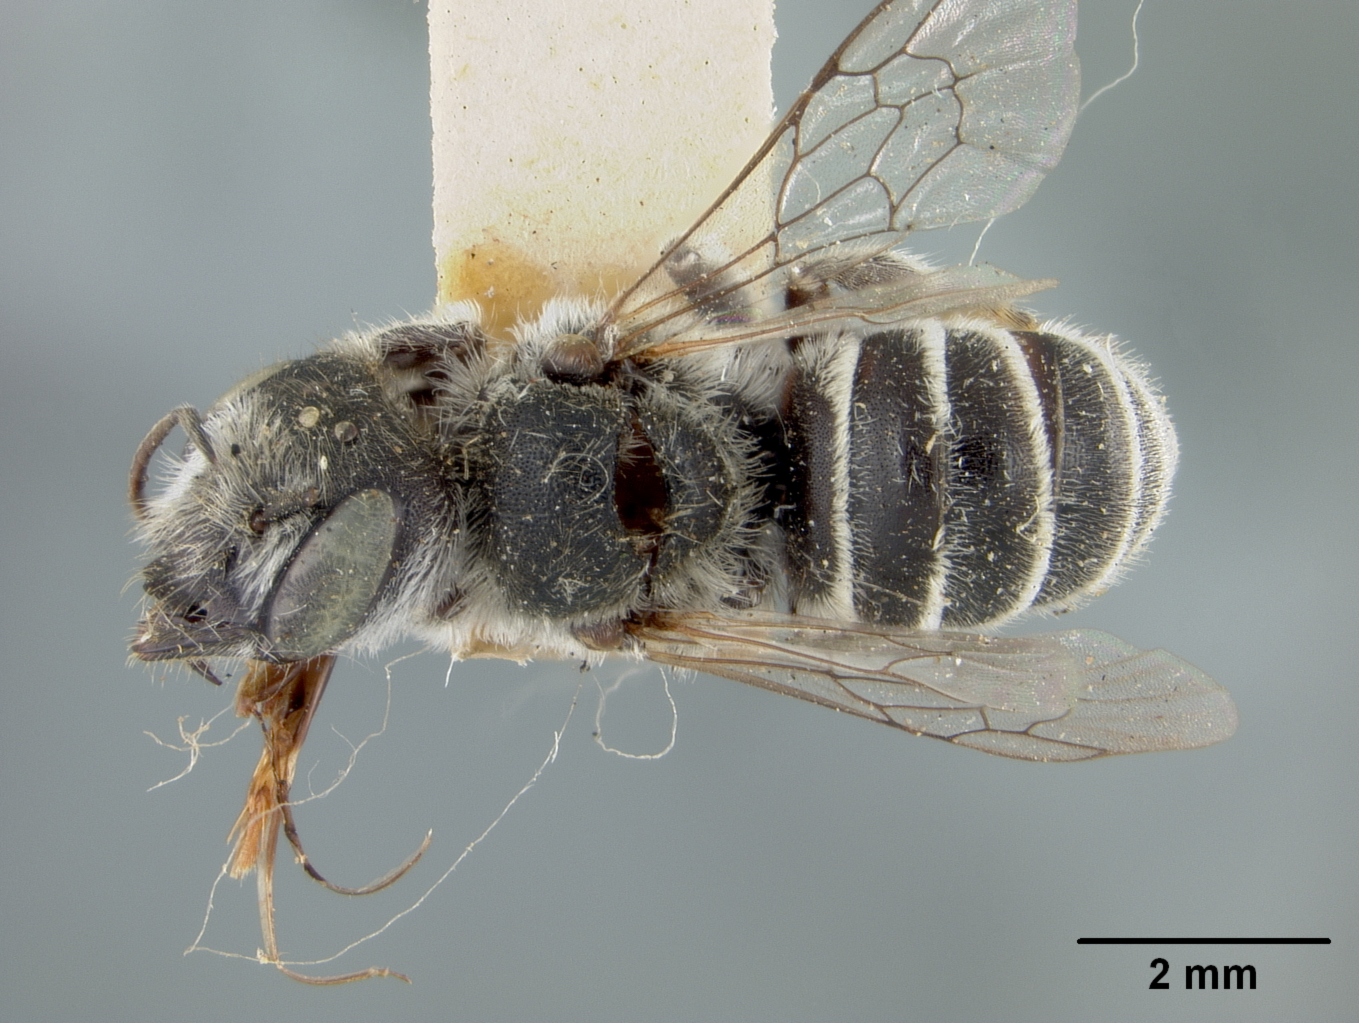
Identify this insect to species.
Chelostoma neomexicana
